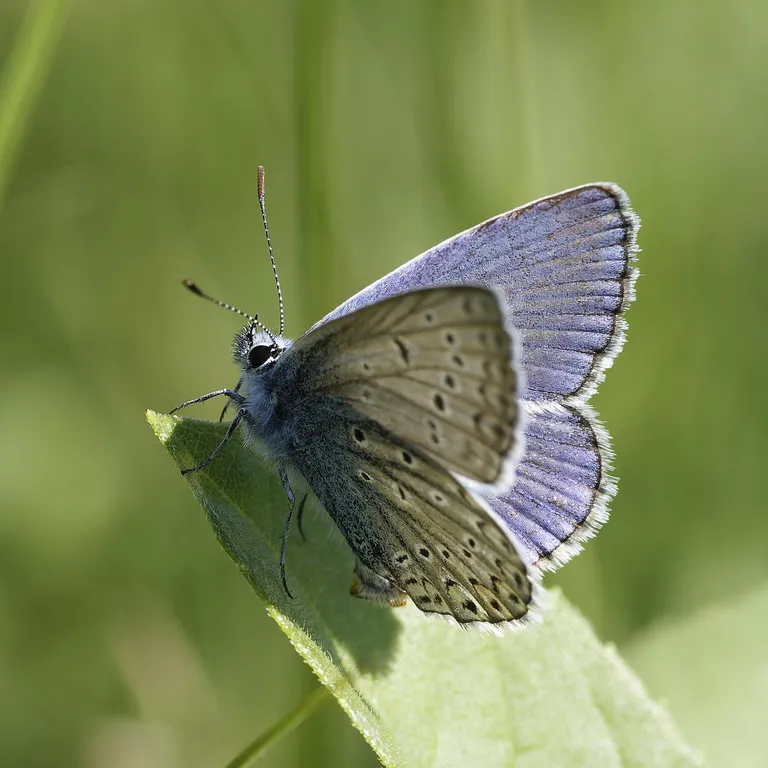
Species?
Polyommatus icarus
